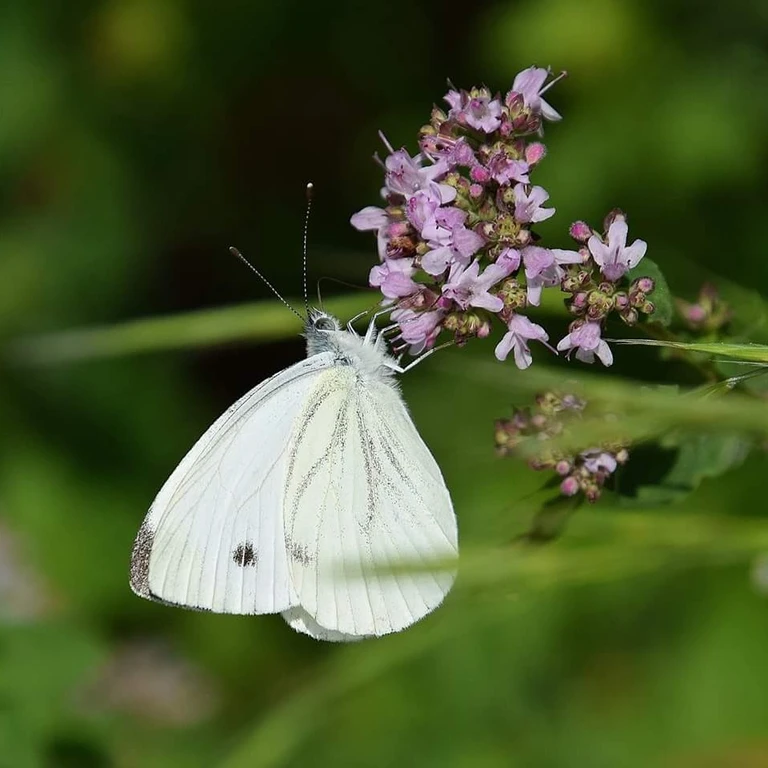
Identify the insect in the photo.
Pieris napi
